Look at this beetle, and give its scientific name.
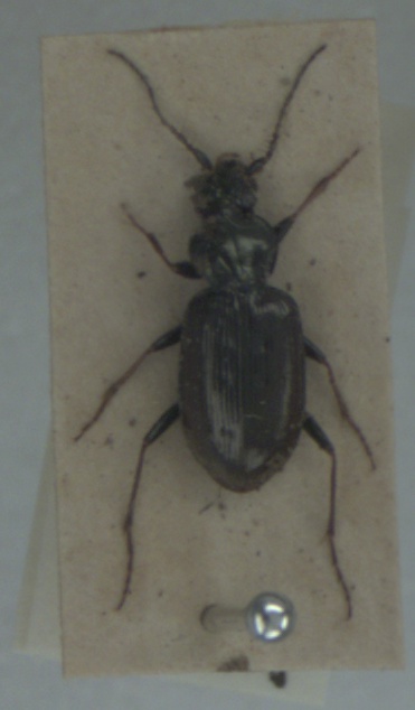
Loricera pilicornis
